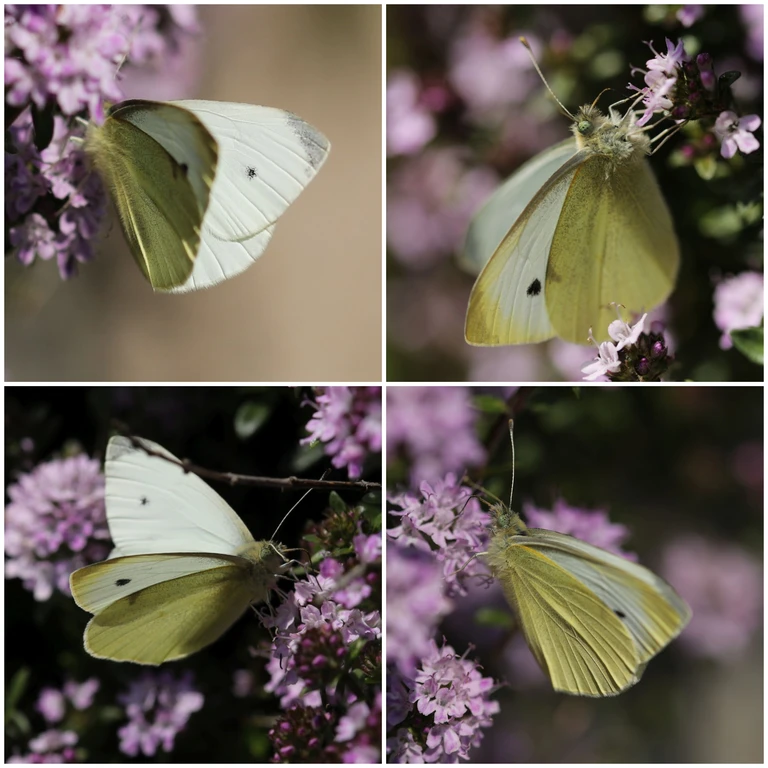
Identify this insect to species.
Pieris rapae
